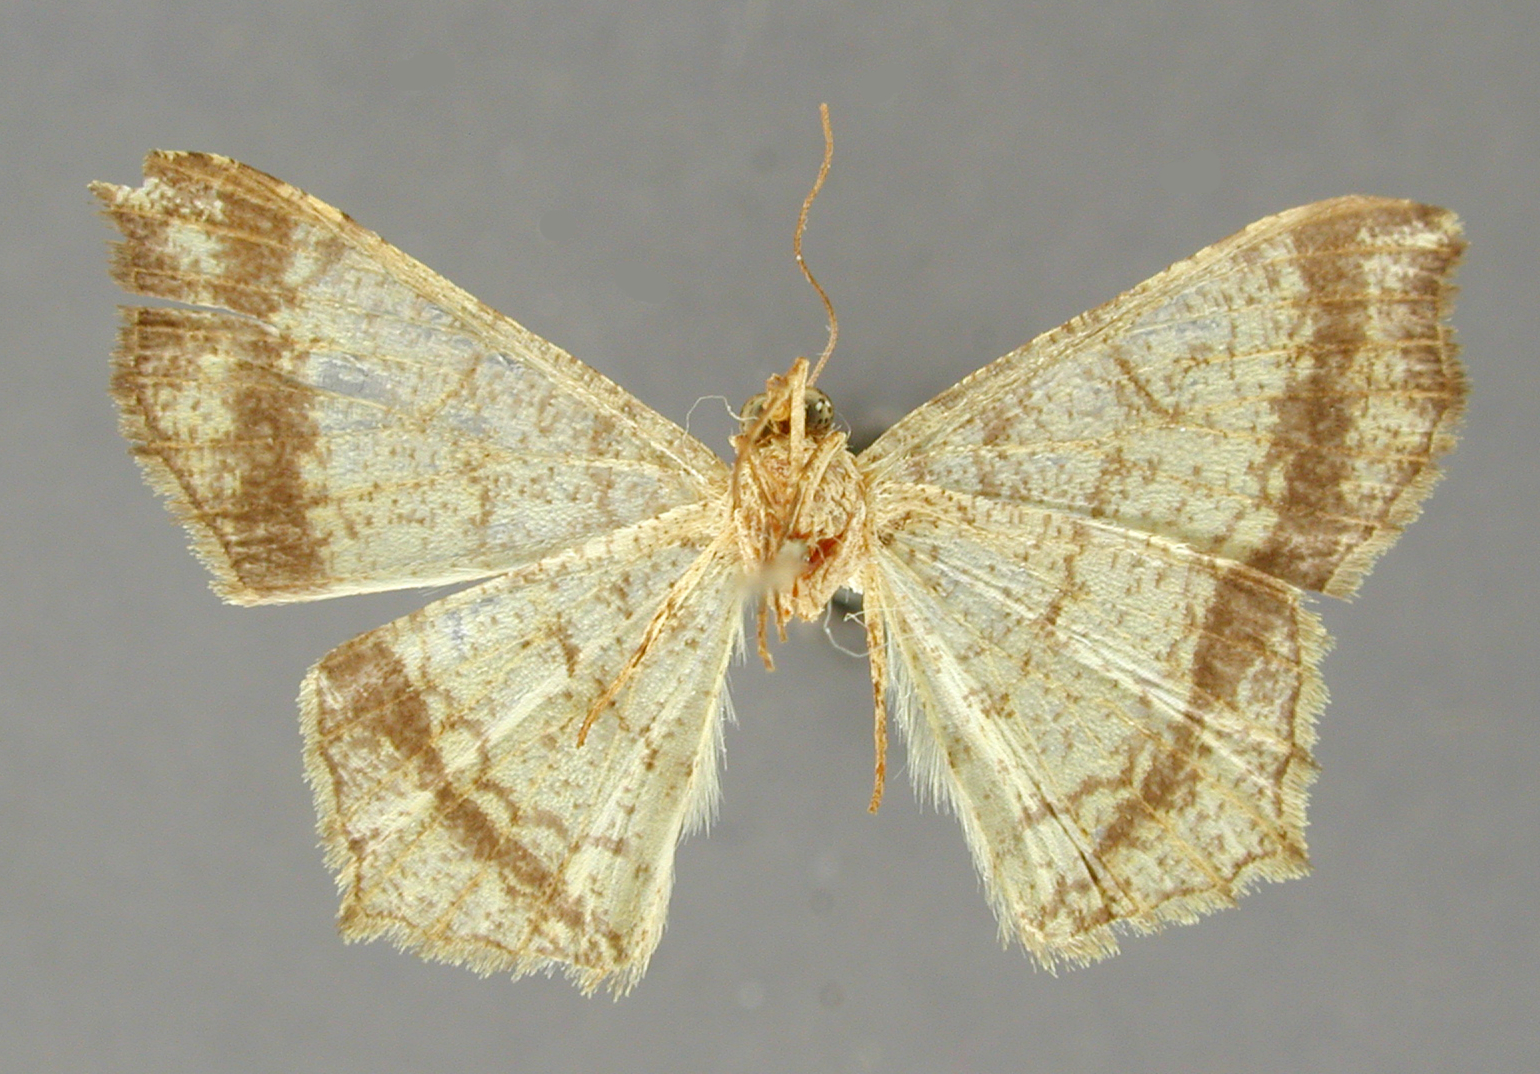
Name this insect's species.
Semiothisa josefaria
